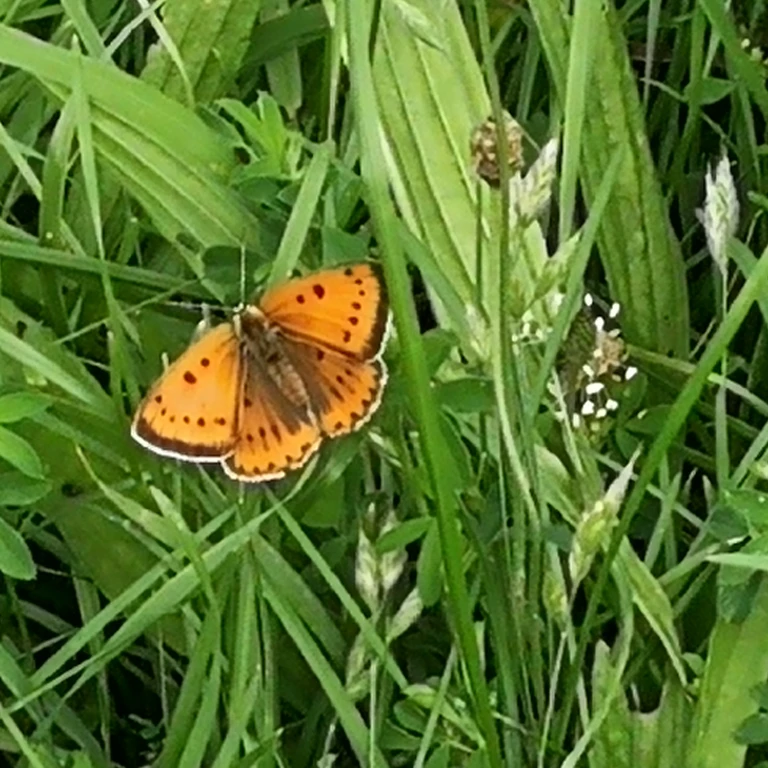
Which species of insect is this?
Lycaena dispar
